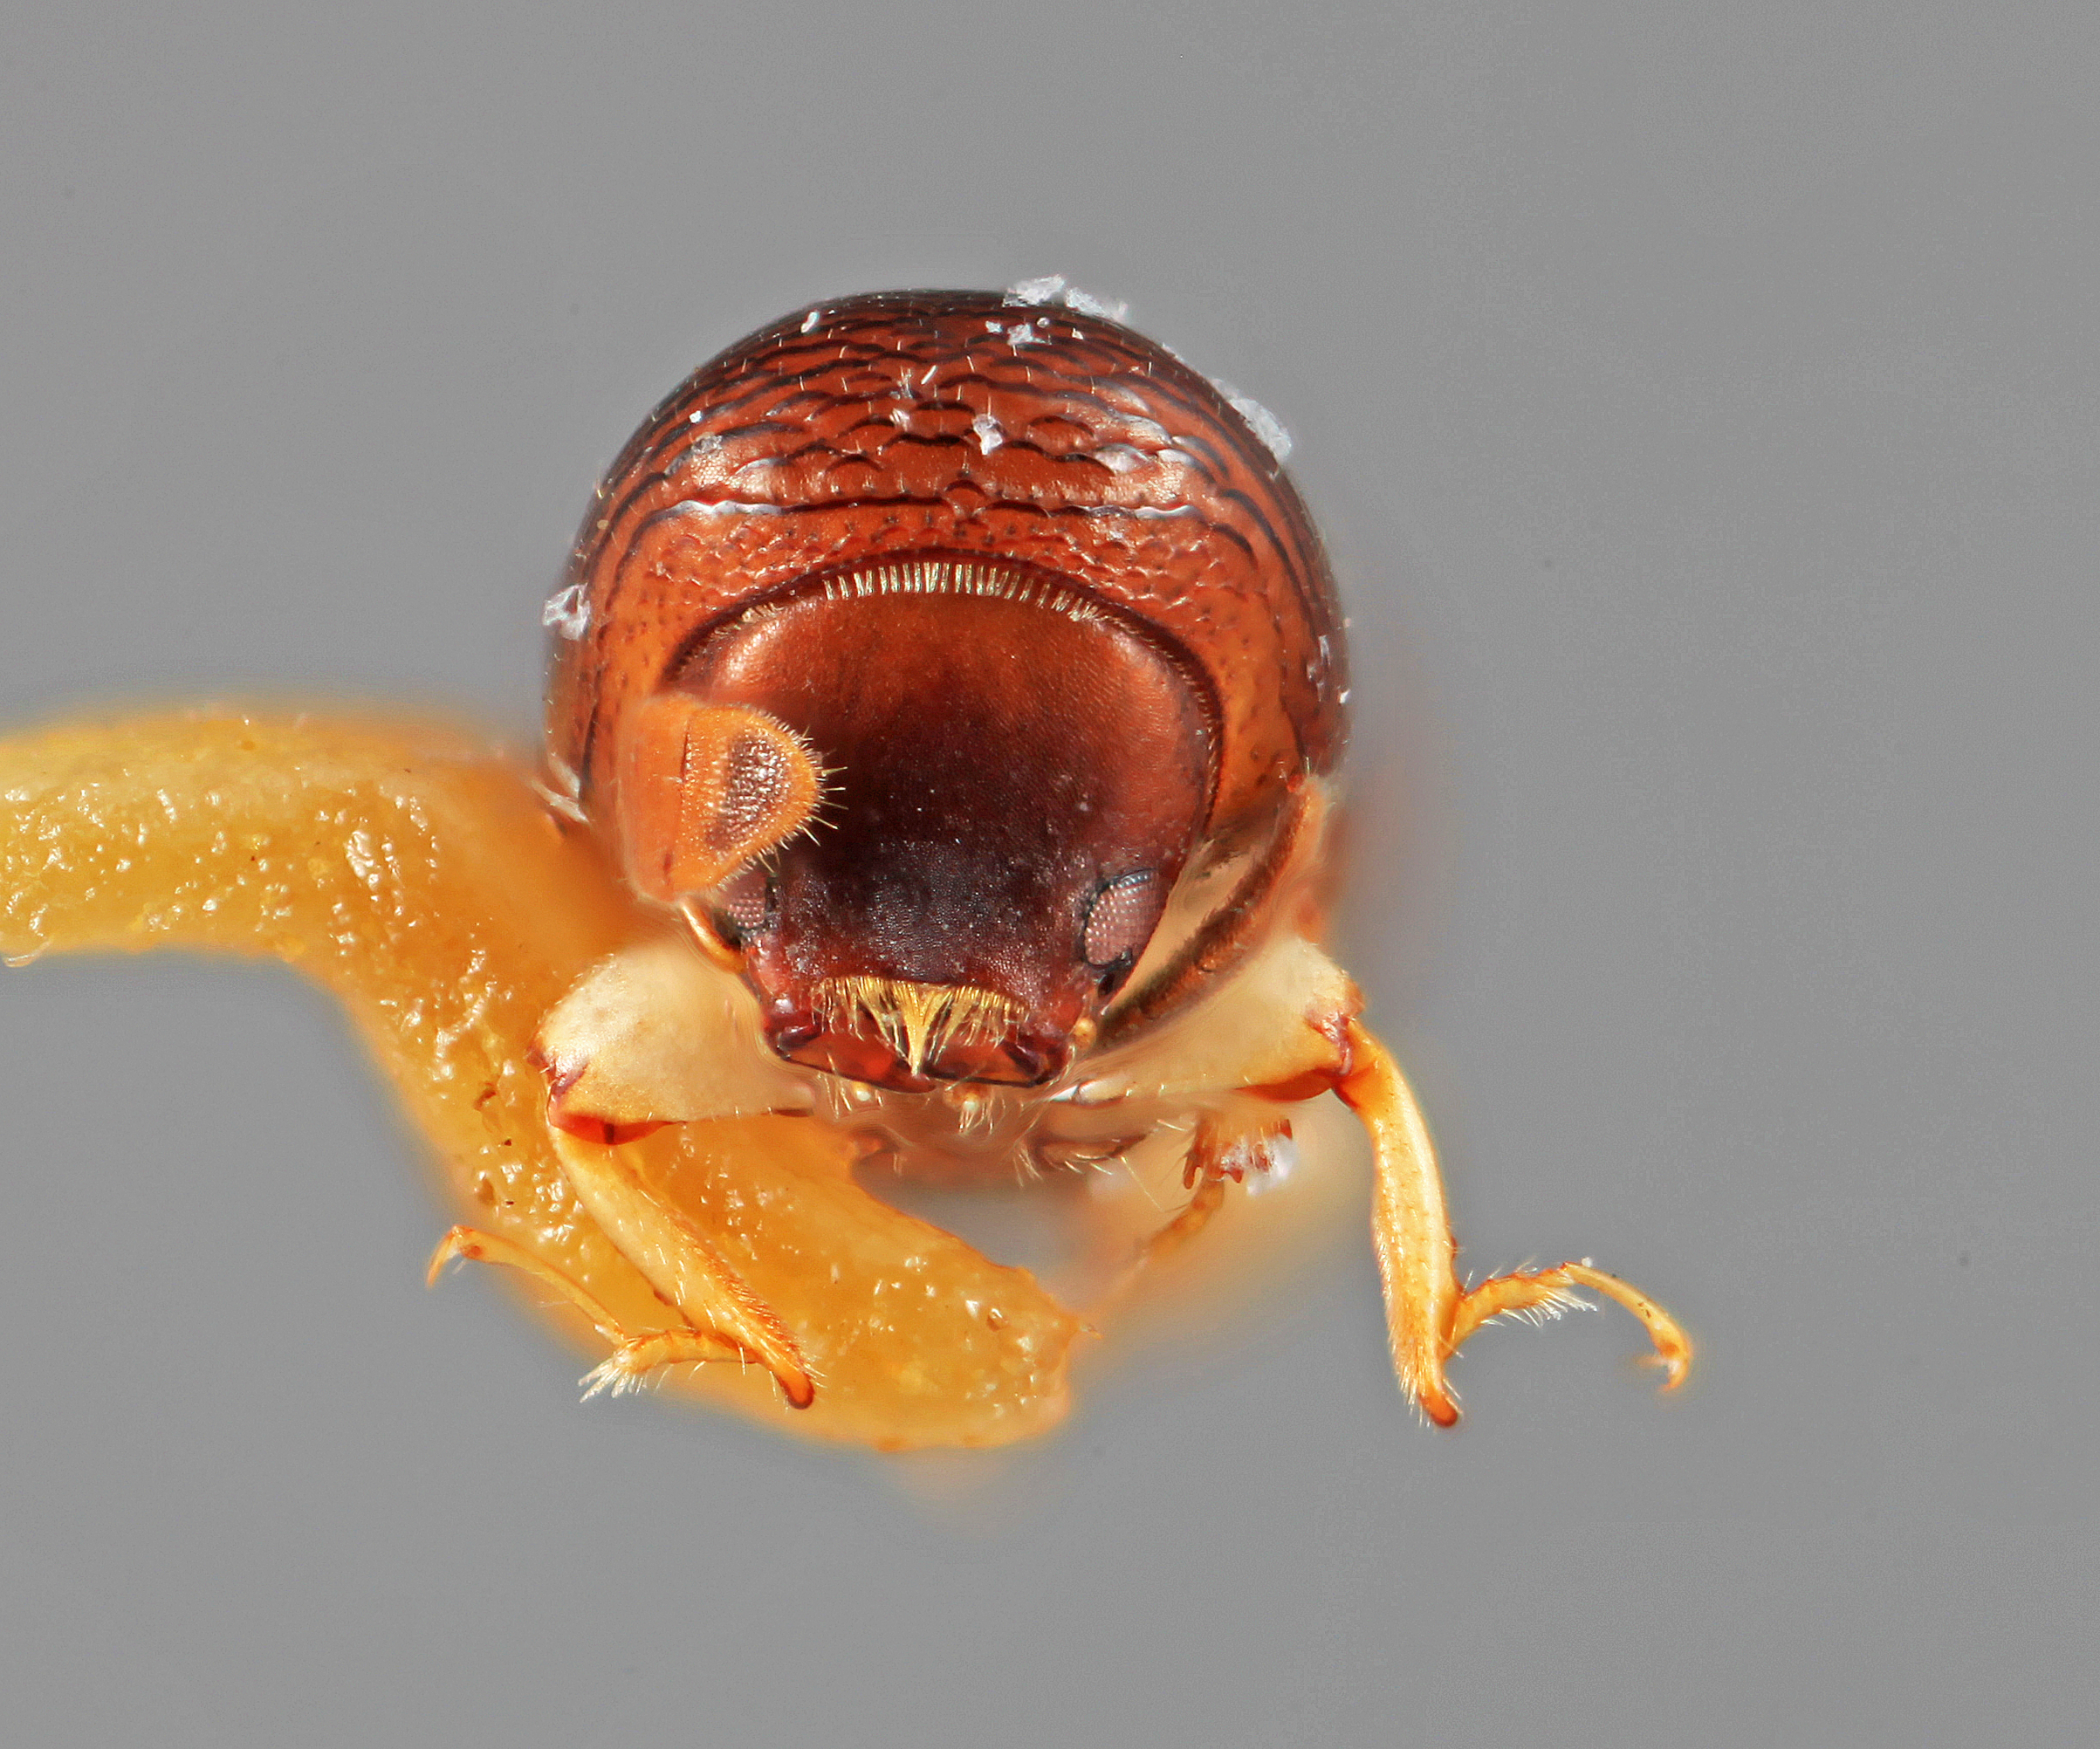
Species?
Amphicranus brevior
